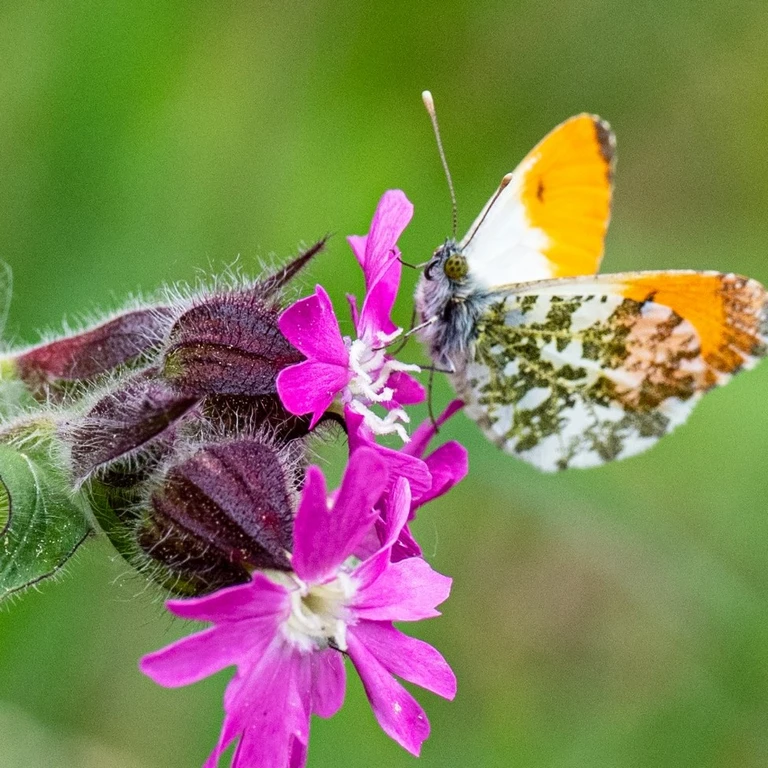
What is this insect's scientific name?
Anthocharis cardamines
